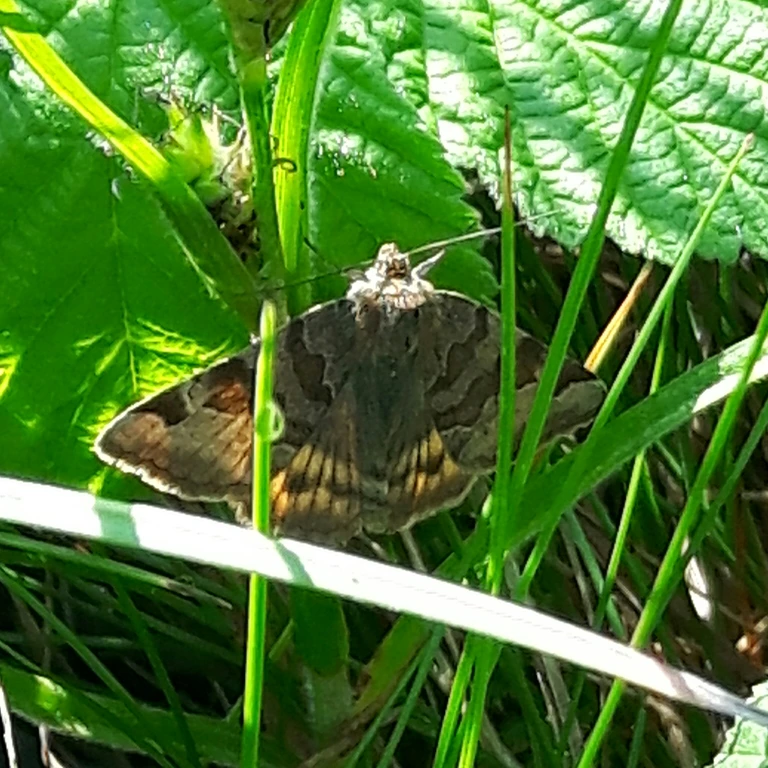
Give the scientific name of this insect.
Euclidia glyphica
